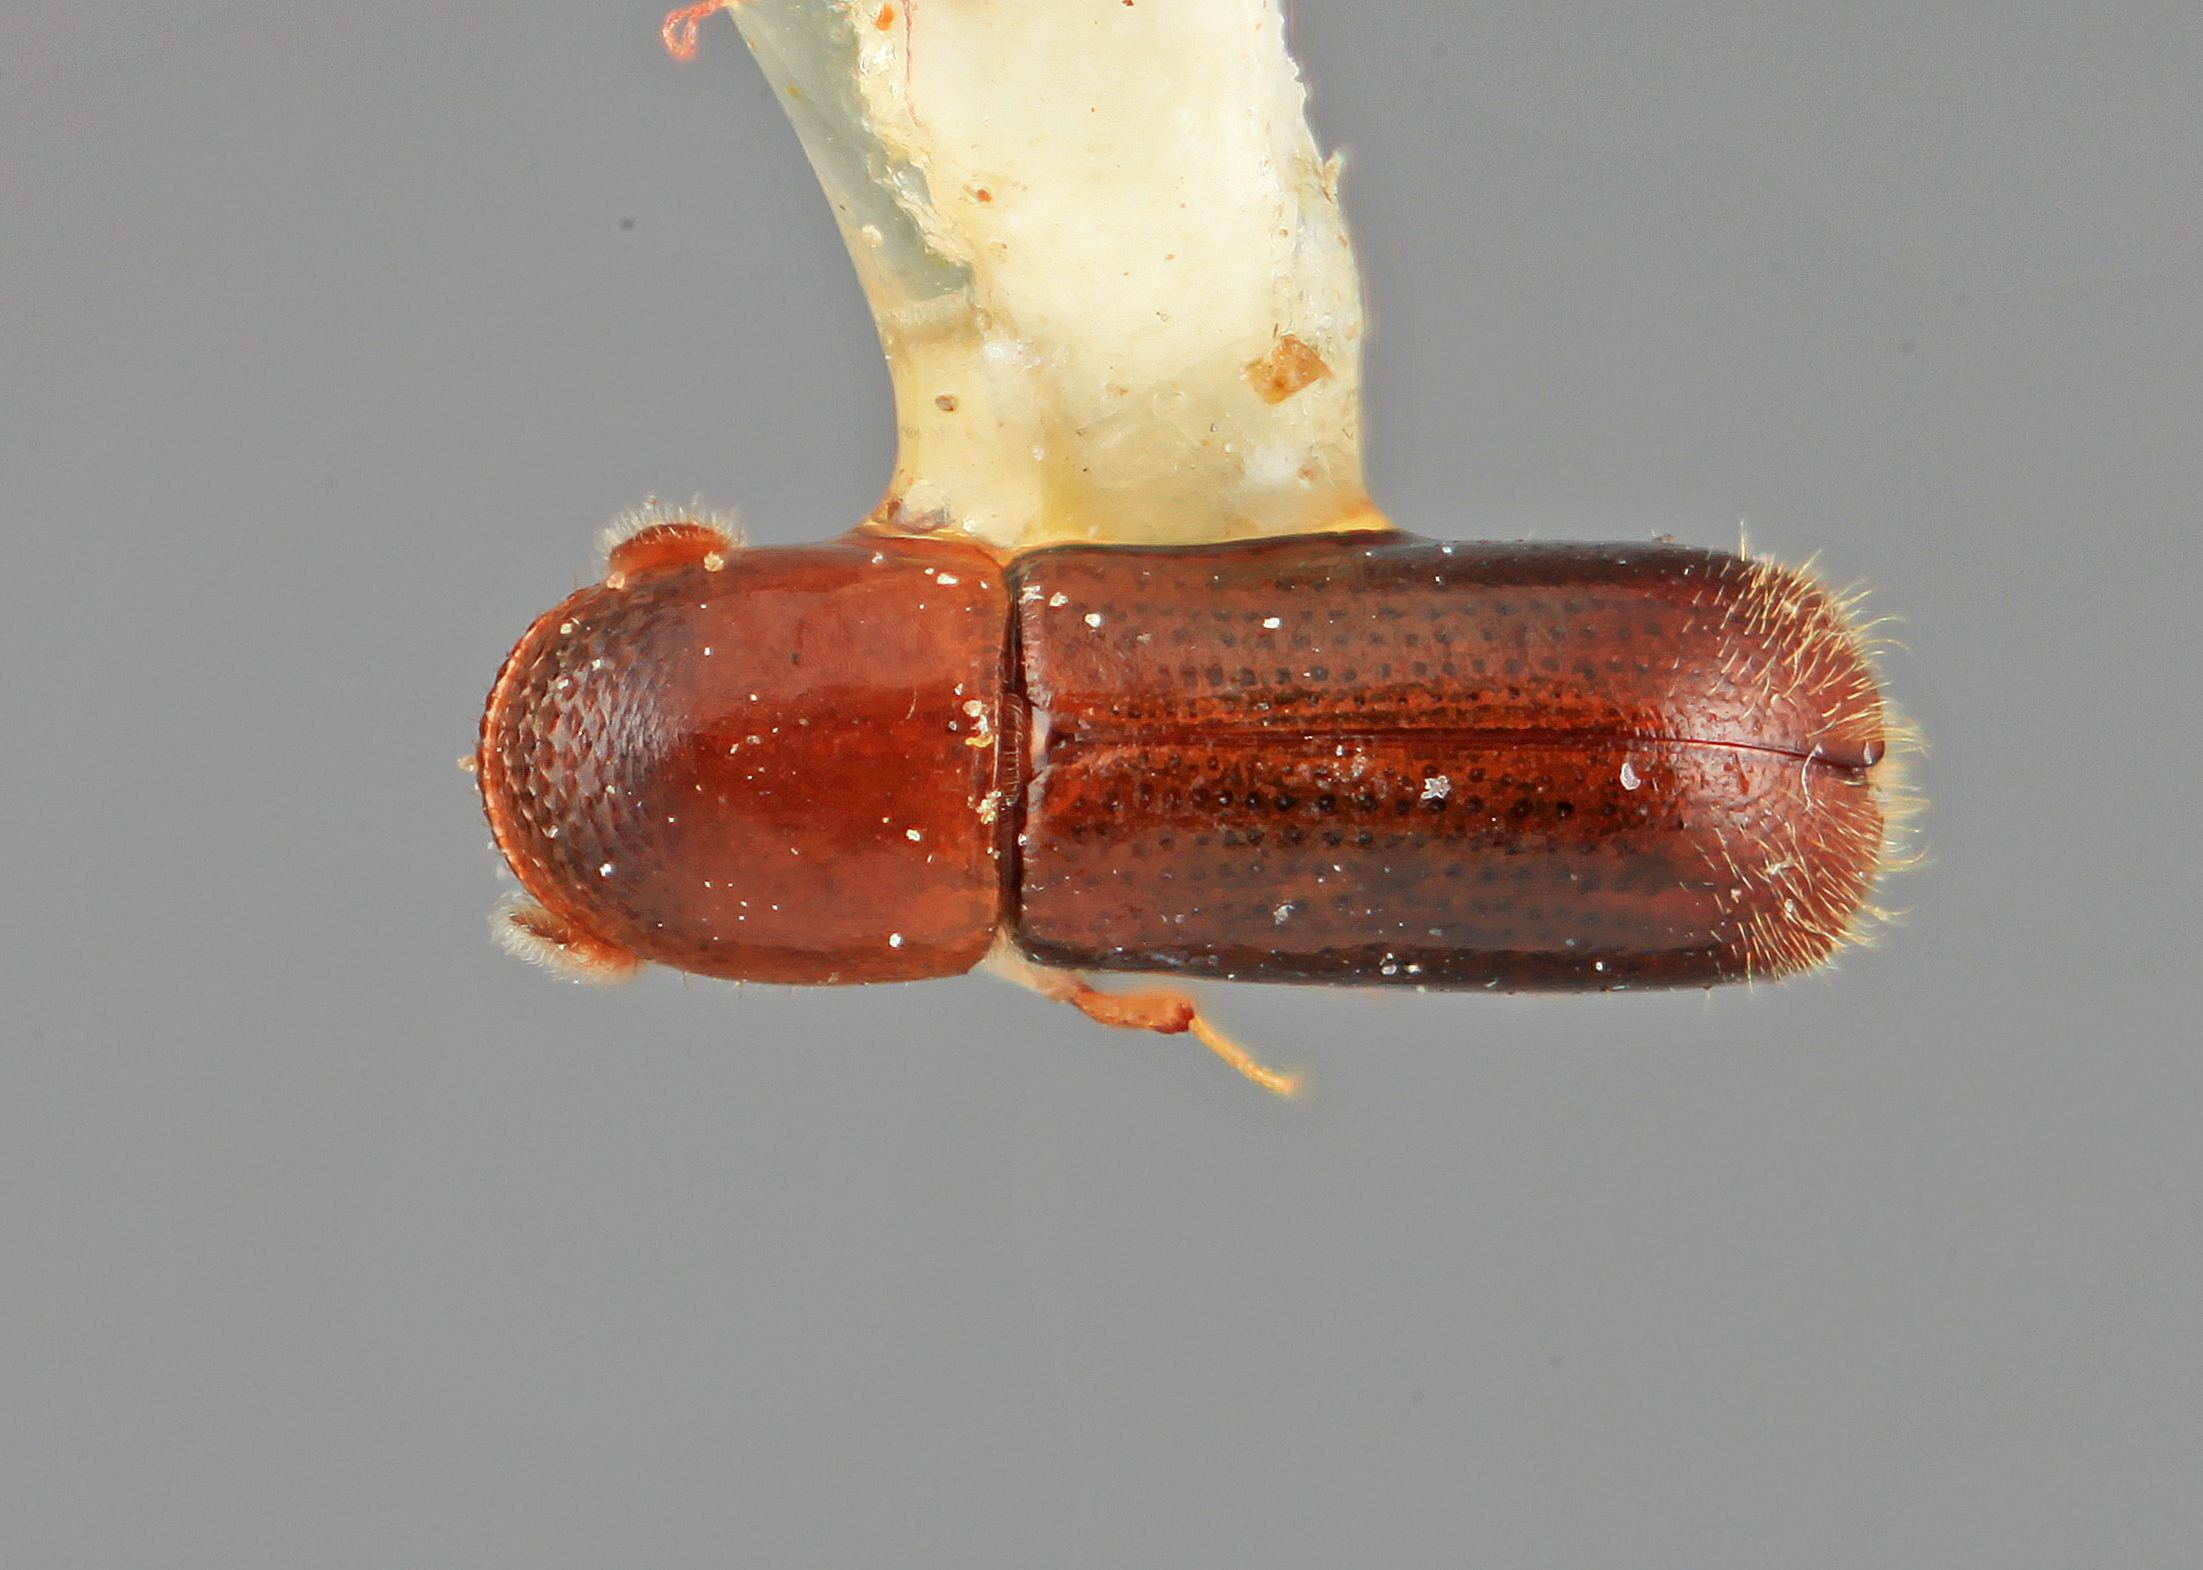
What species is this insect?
Gnathotrupes dilutus
